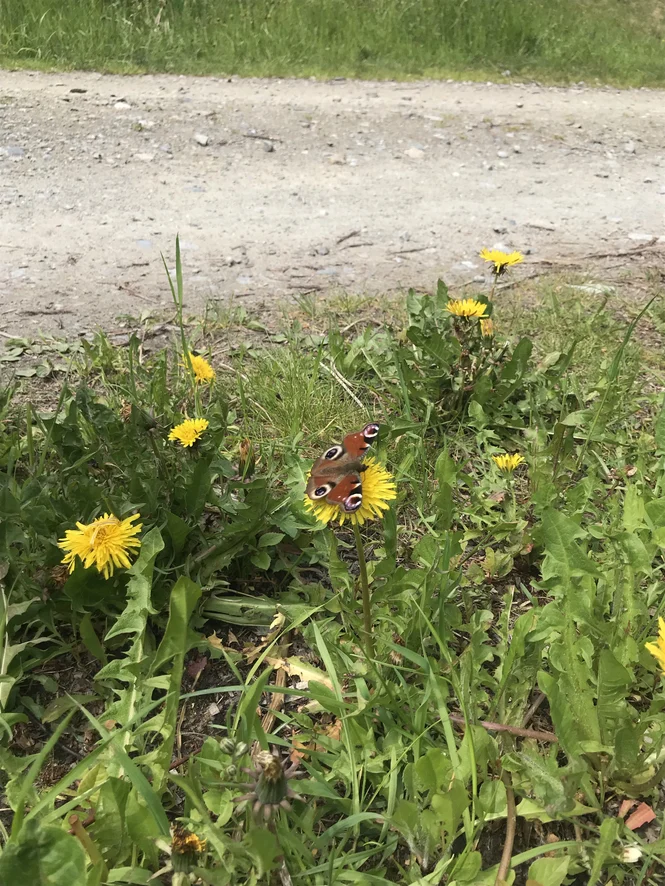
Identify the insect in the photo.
Aglais io
